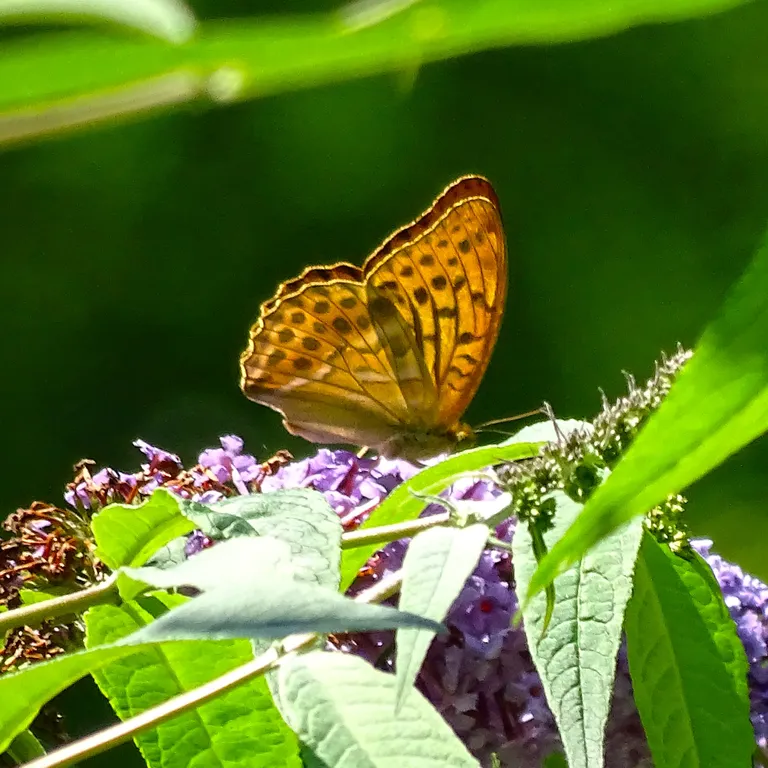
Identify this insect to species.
Argynnis paphia
